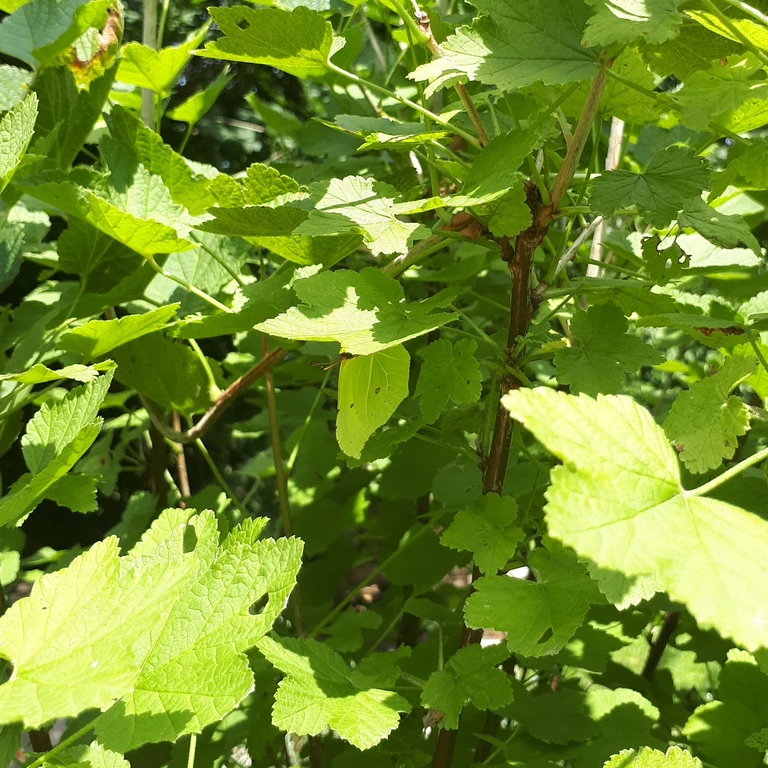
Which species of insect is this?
Gonepteryx rhamni
